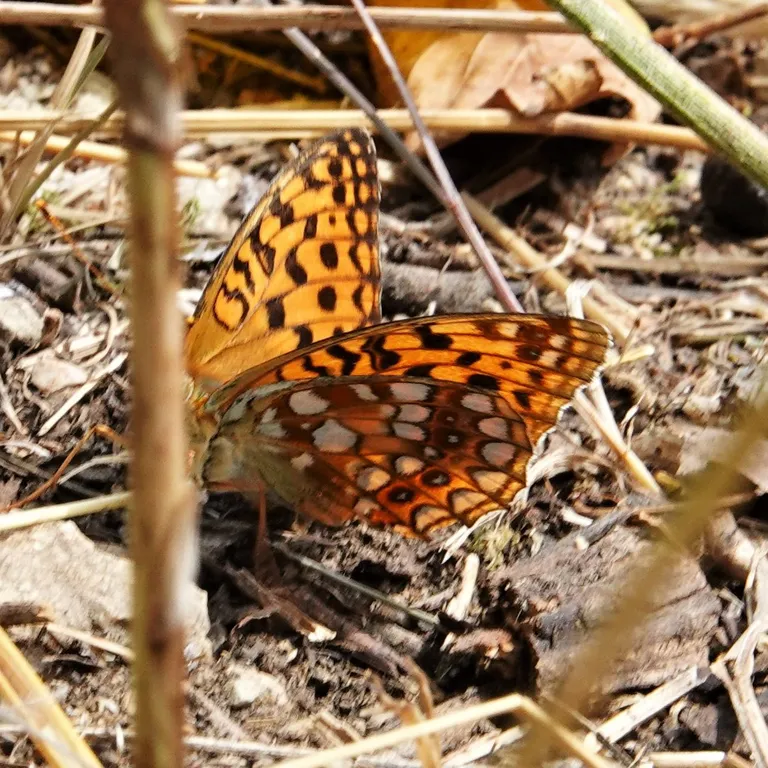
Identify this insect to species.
Fabriciana adippe
